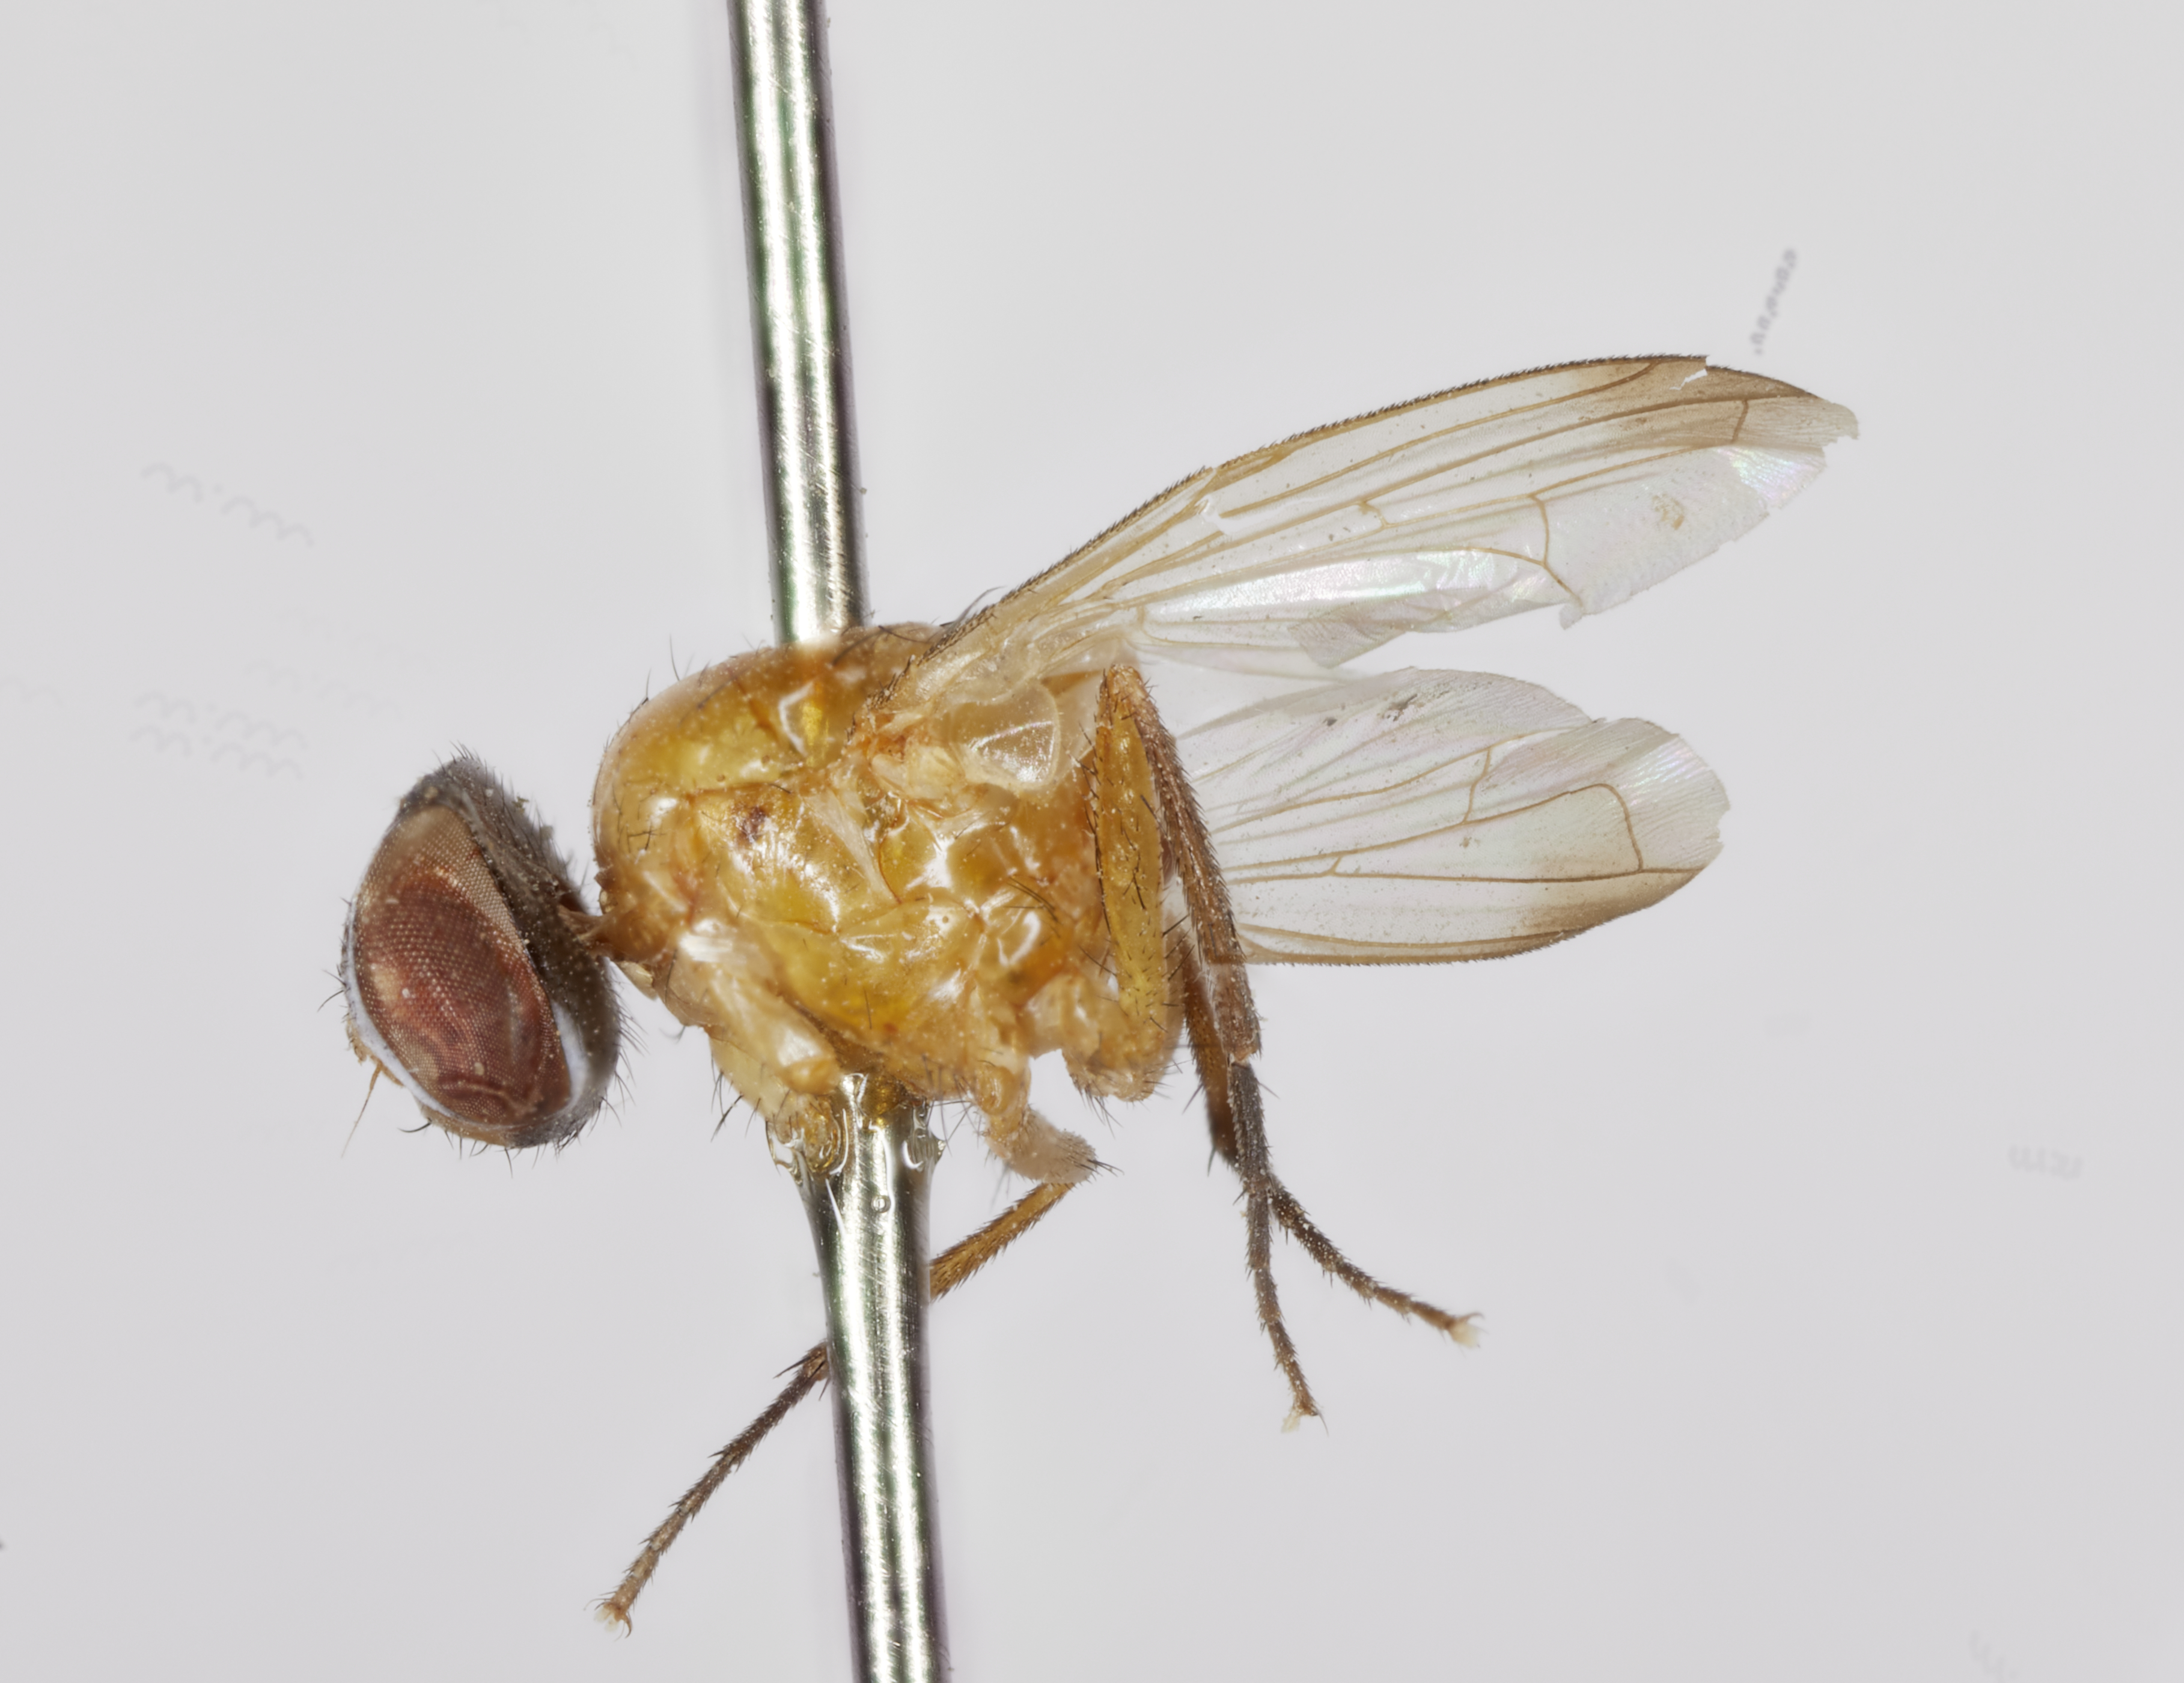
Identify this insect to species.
Baniassa paucipila
